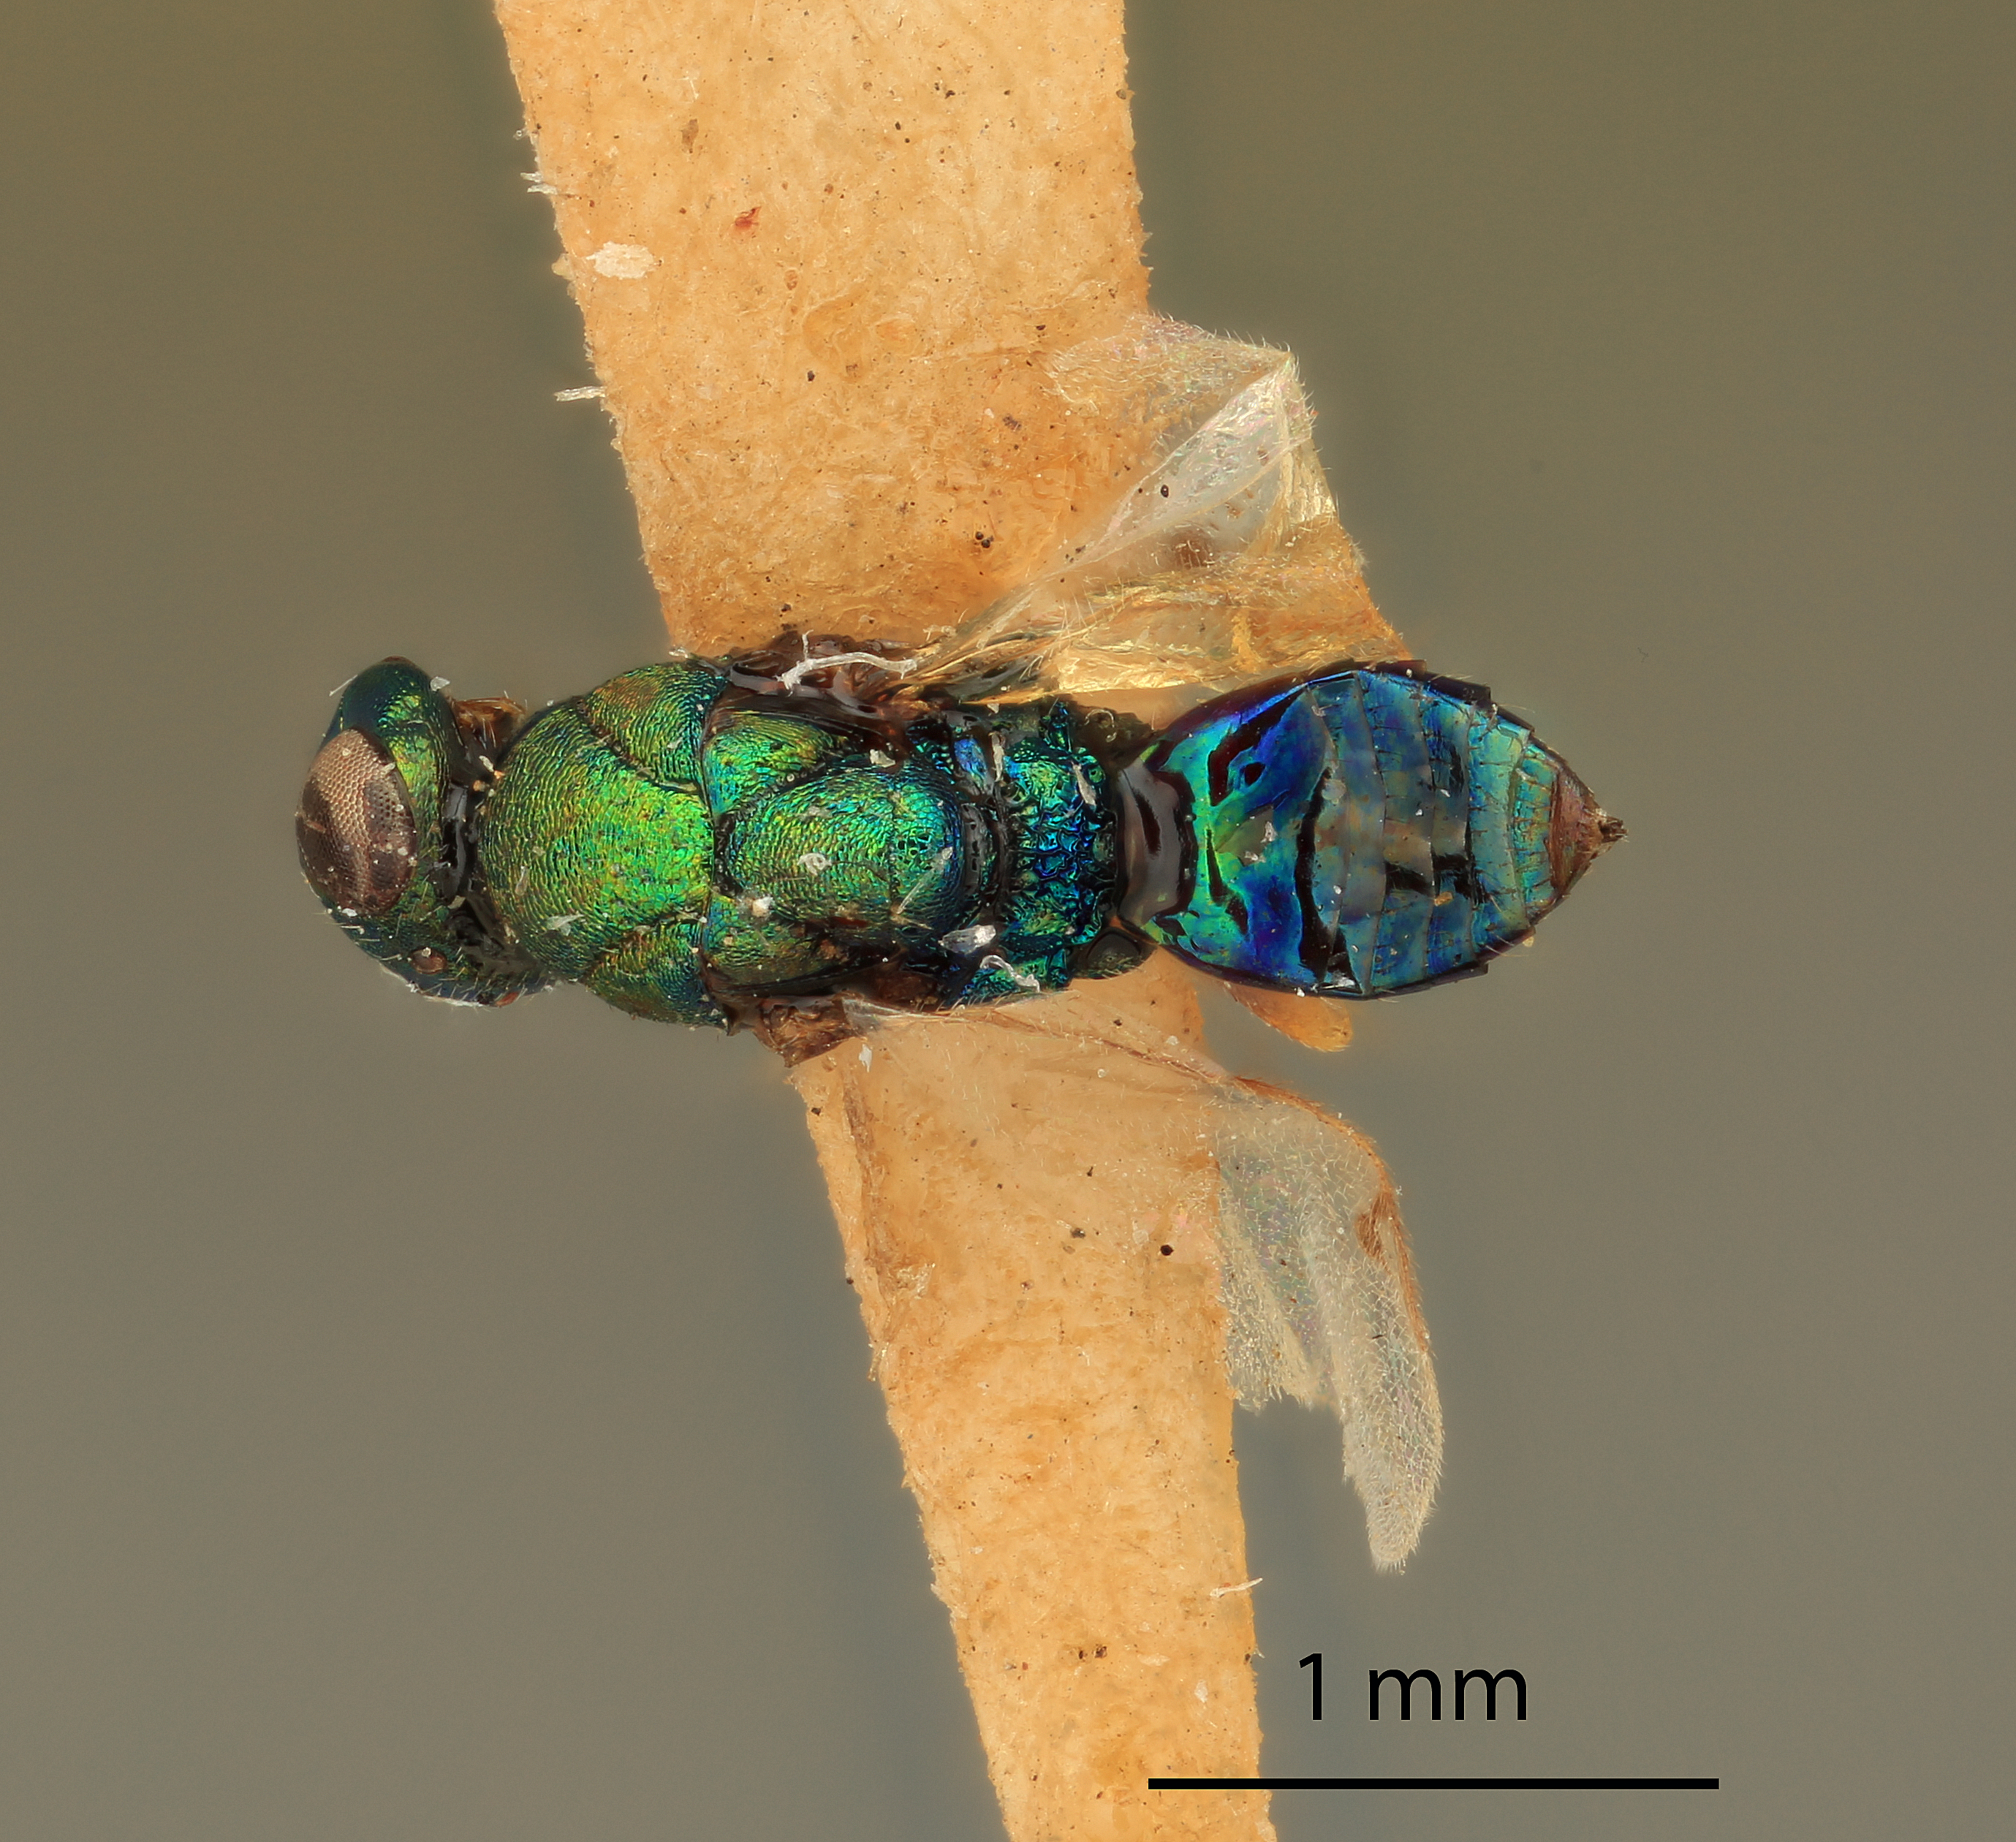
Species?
Tridymus americensis
